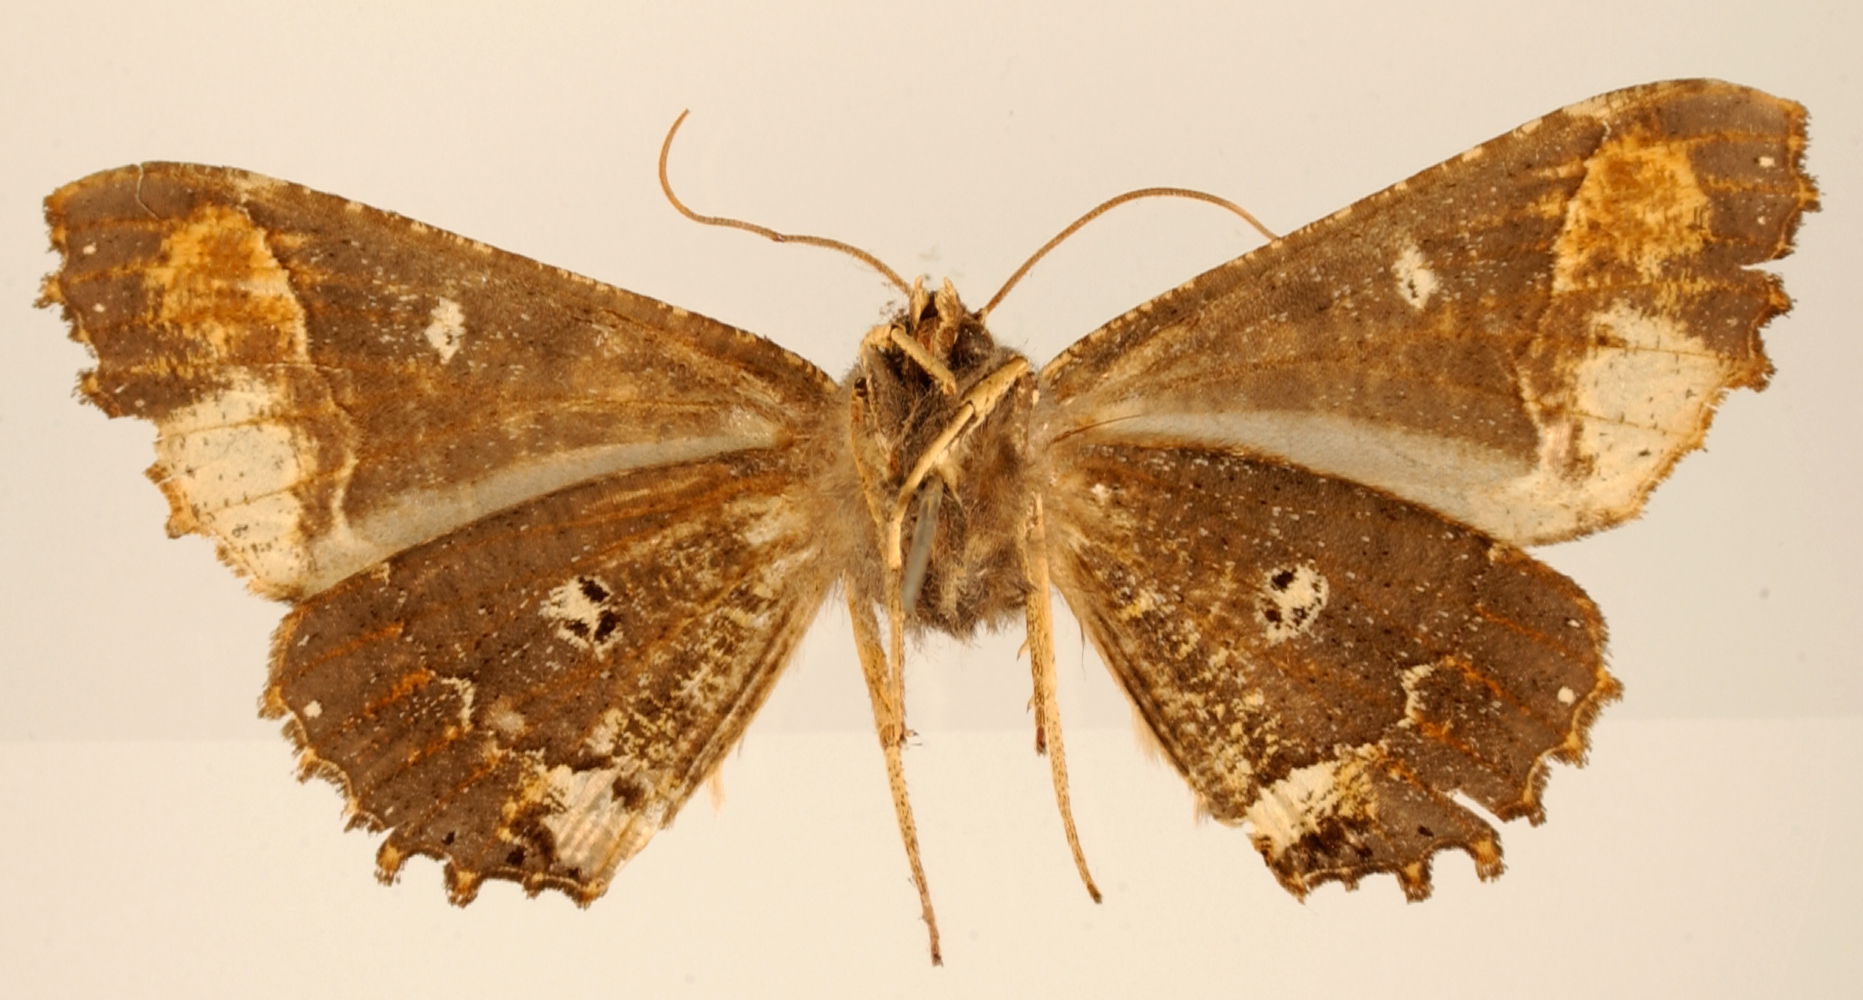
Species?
Azelina trena
